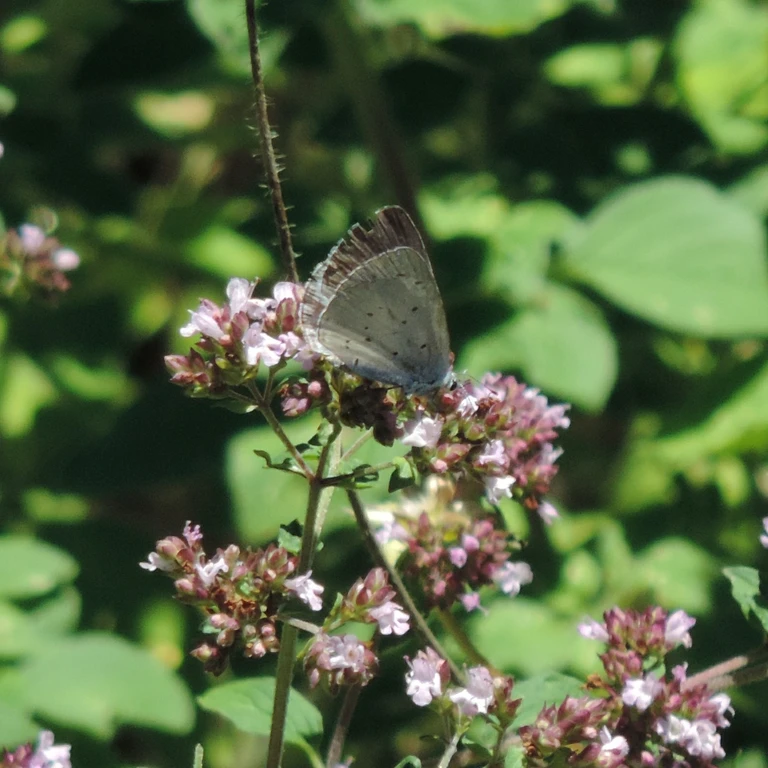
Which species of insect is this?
Celastrina argiolus
